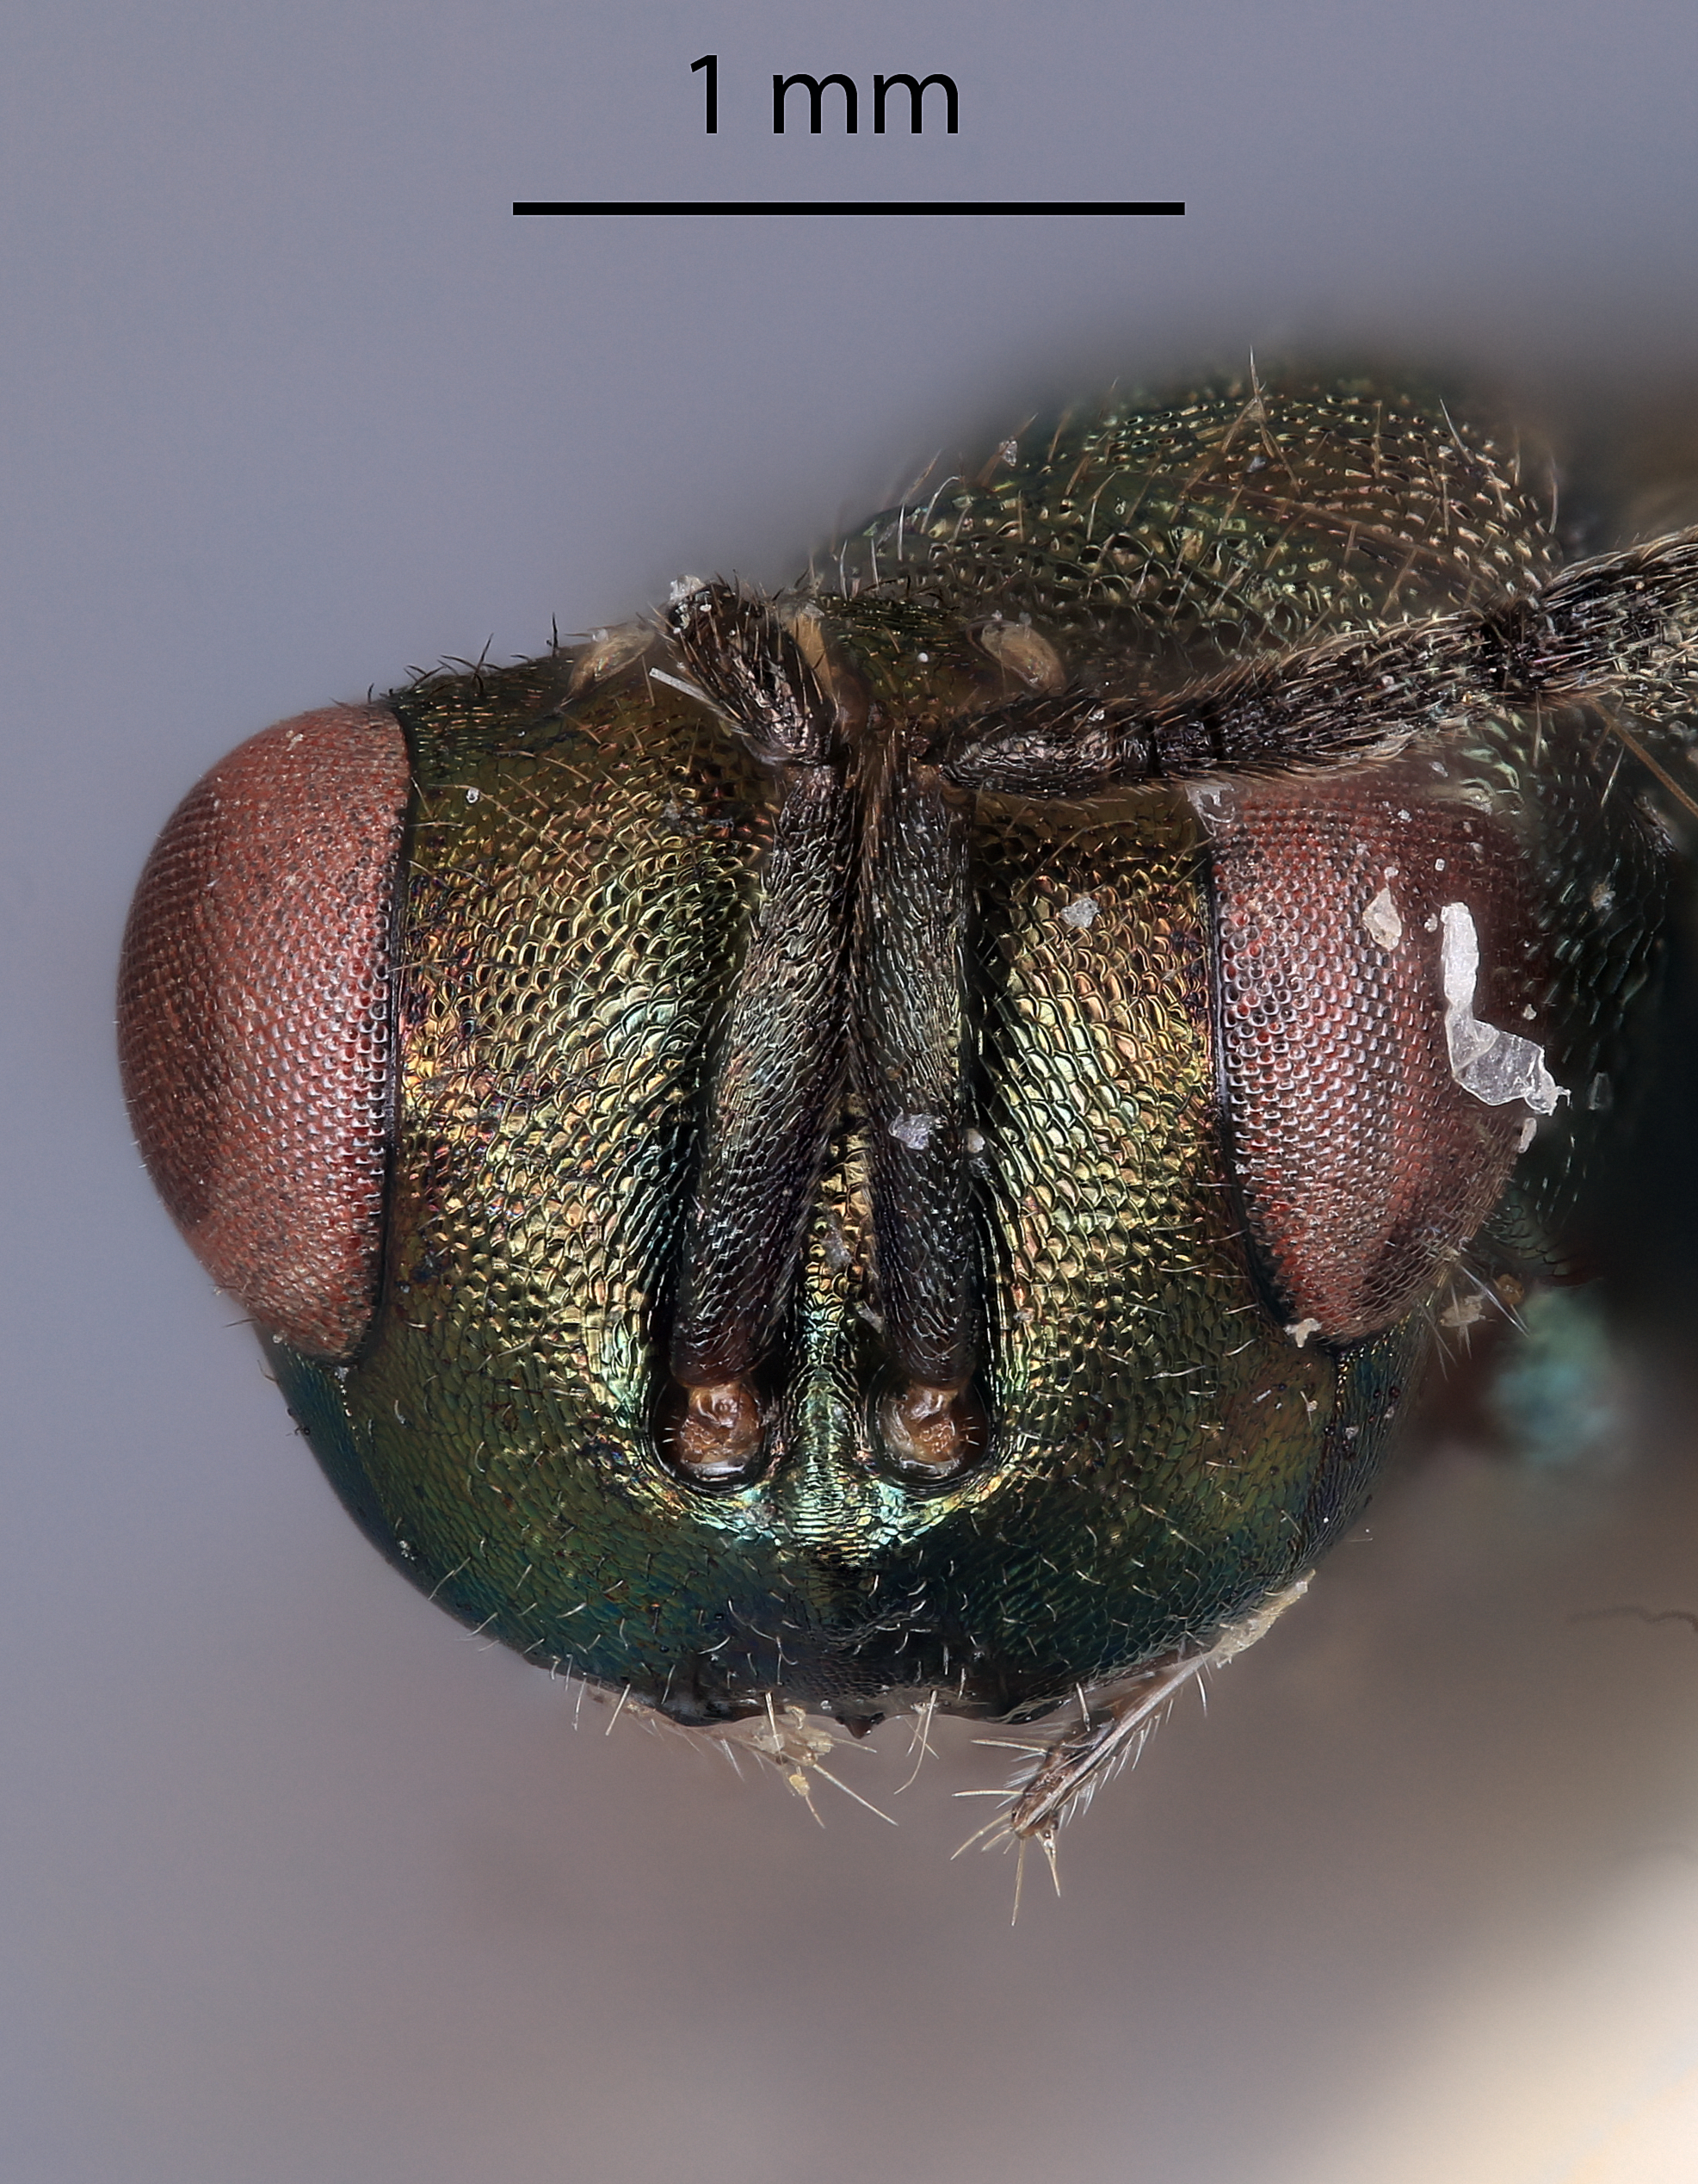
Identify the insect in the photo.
Eutelisca metalliscapa
